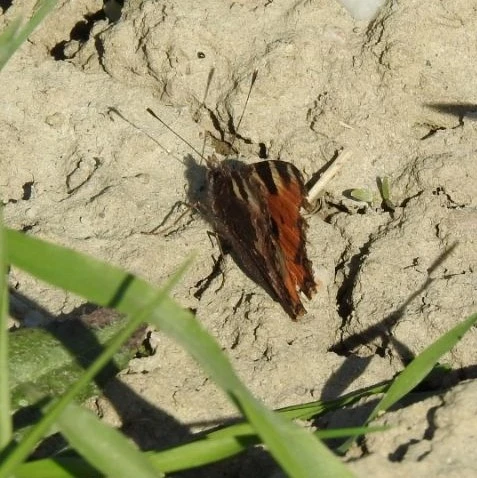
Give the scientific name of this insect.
Aglais urticae
